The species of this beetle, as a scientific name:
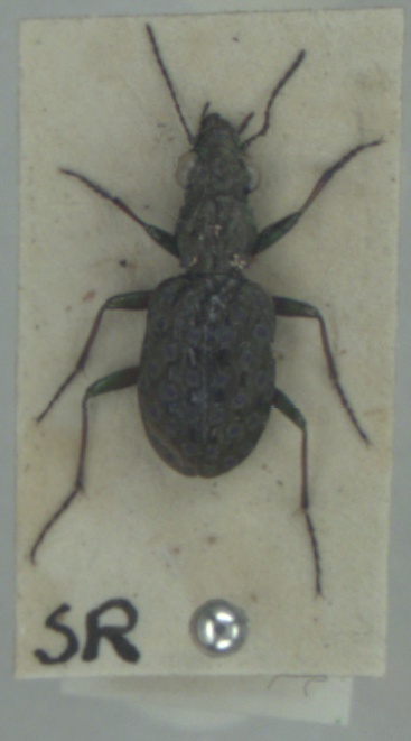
Elaphrus cupreus
